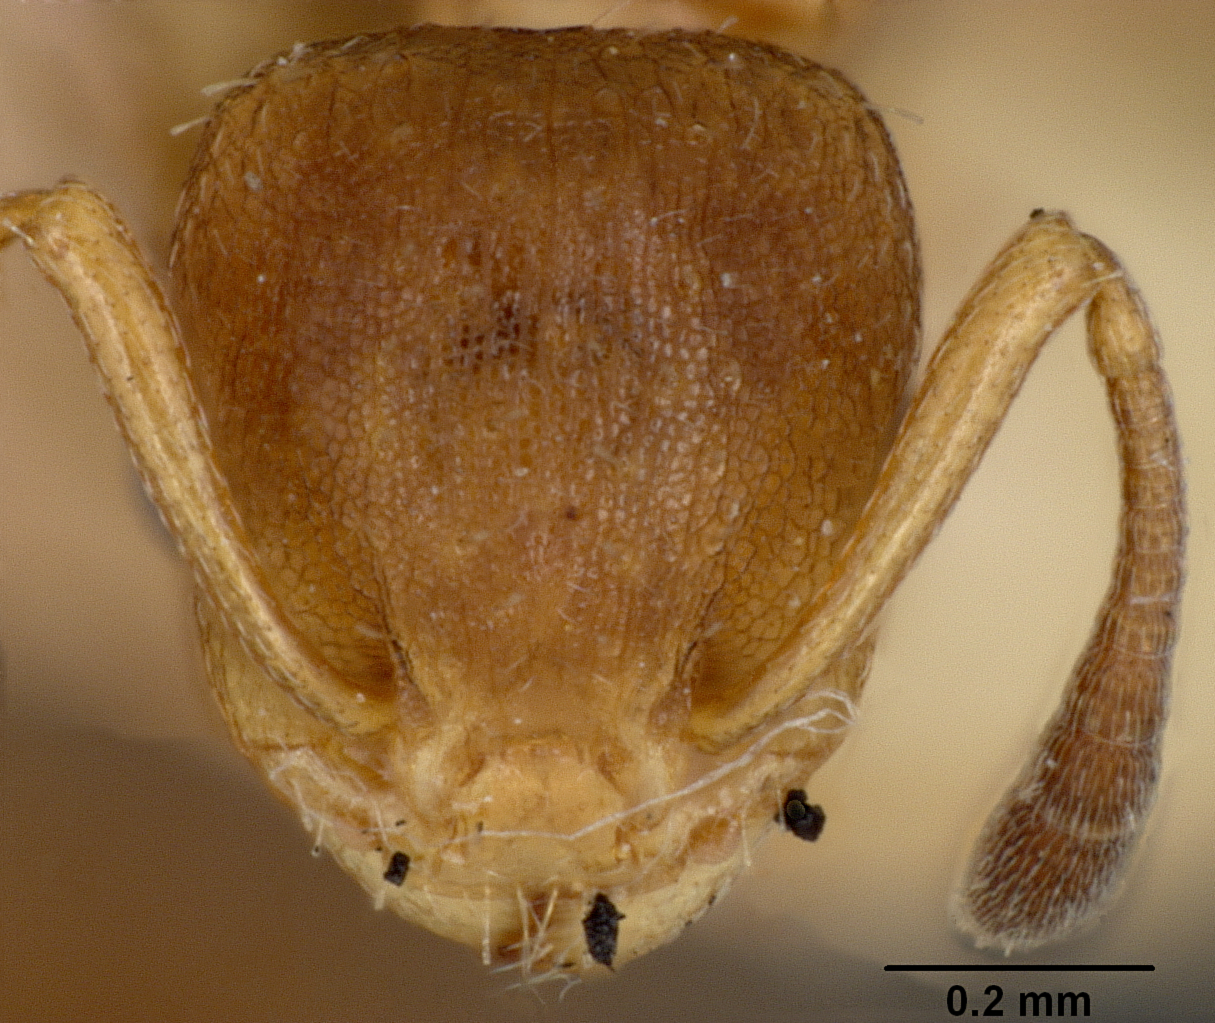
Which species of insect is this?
Leptothorax umbratilis
